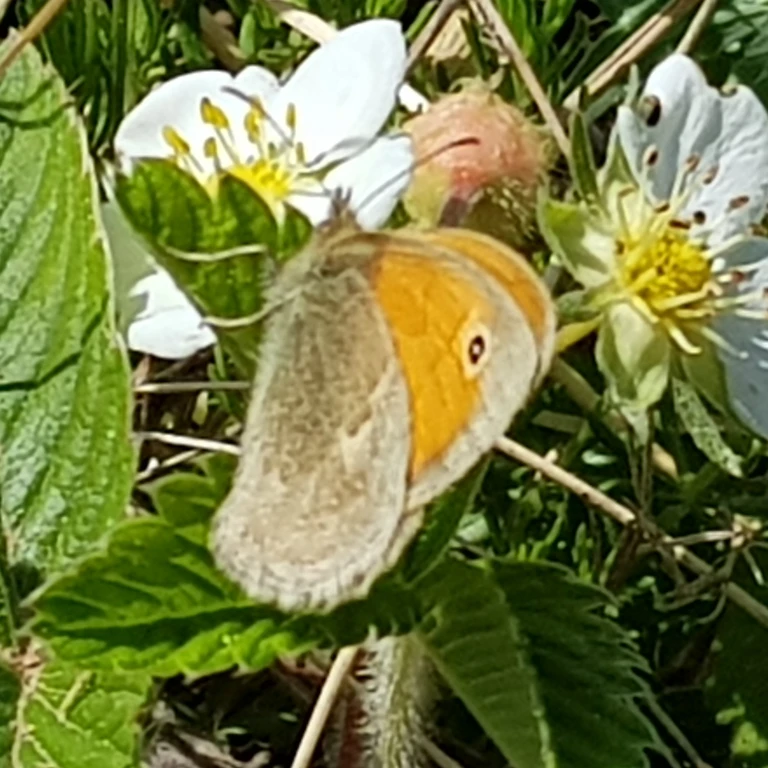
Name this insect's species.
Coenonympha pamphilus
